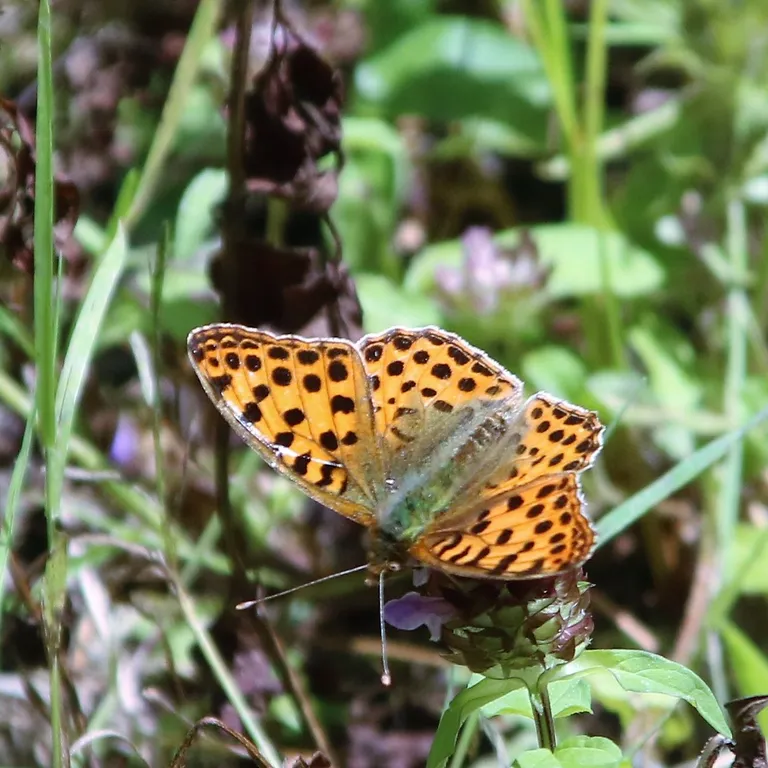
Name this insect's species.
Issoria lathonia
